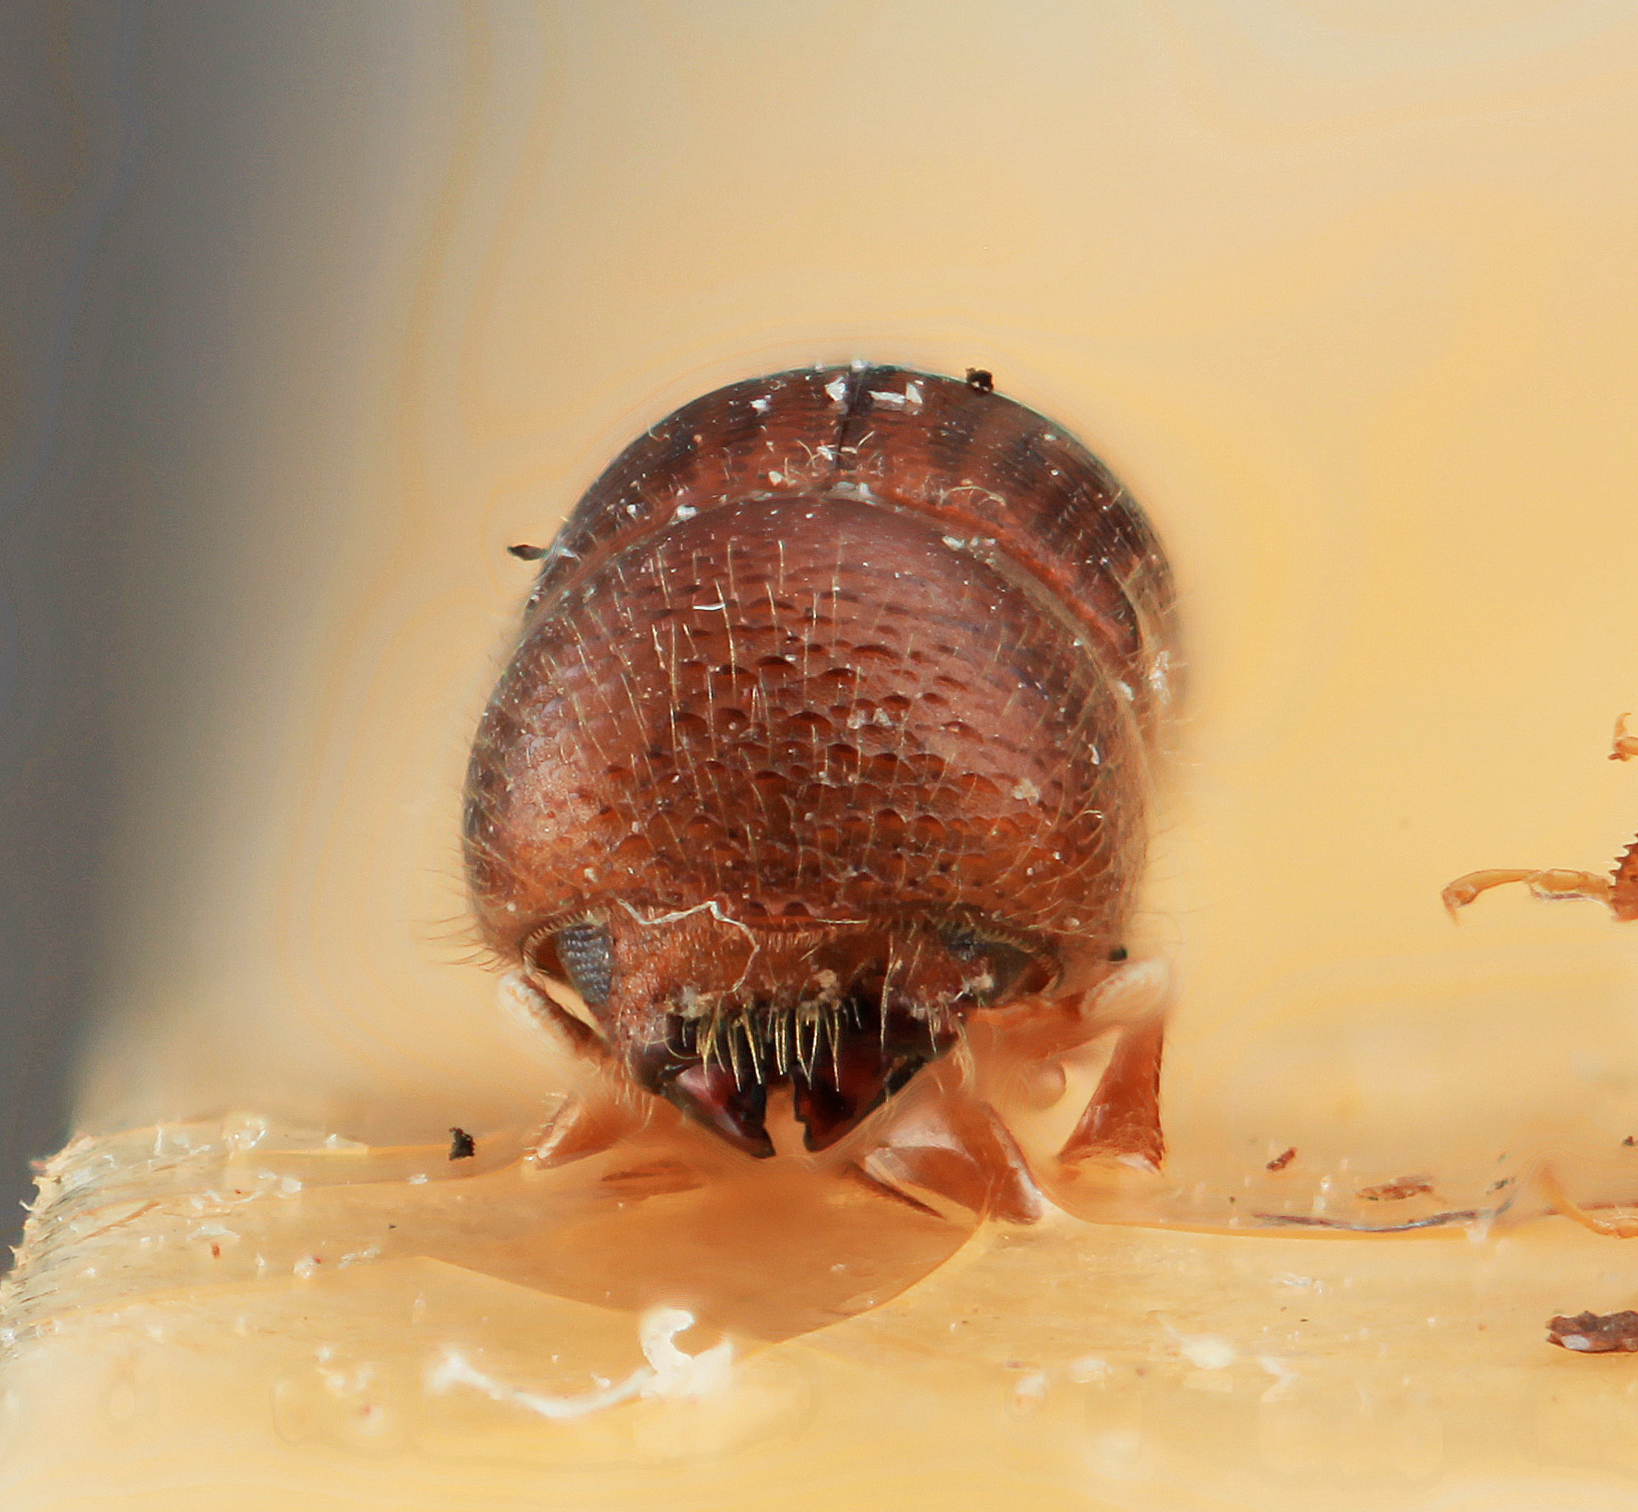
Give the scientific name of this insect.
Coptoborus spicatus
